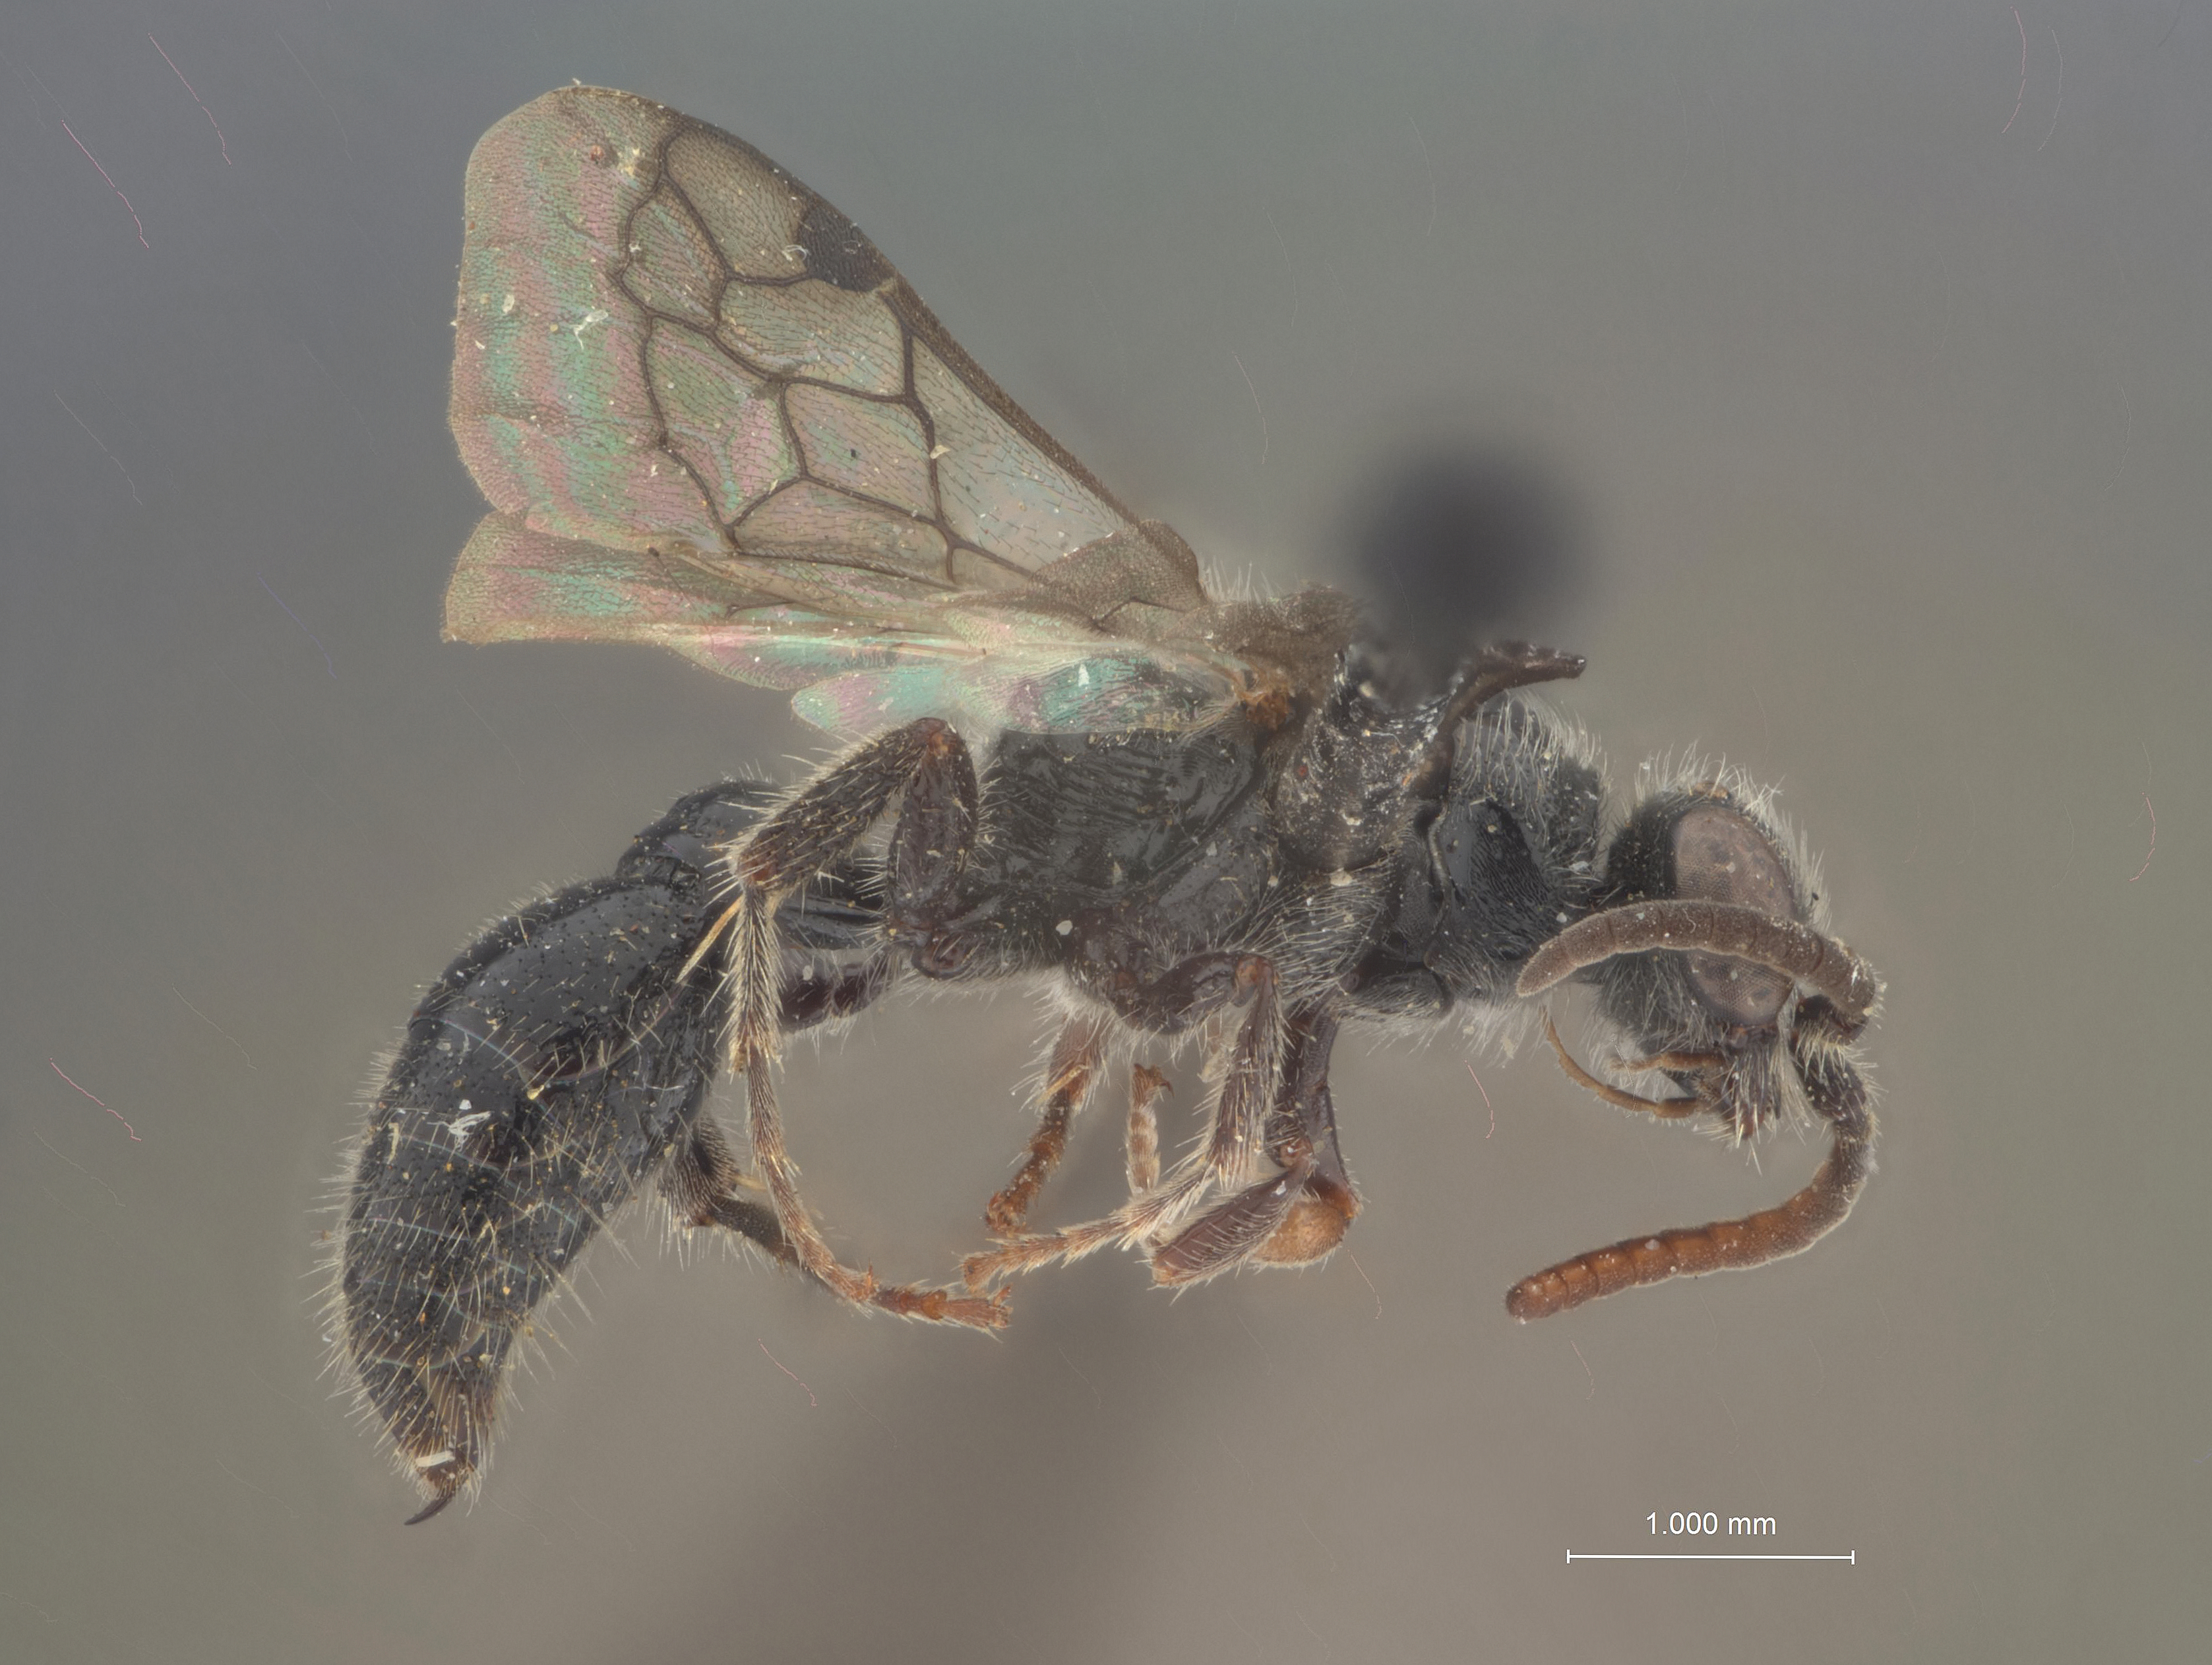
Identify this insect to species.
Tiphia boxi
